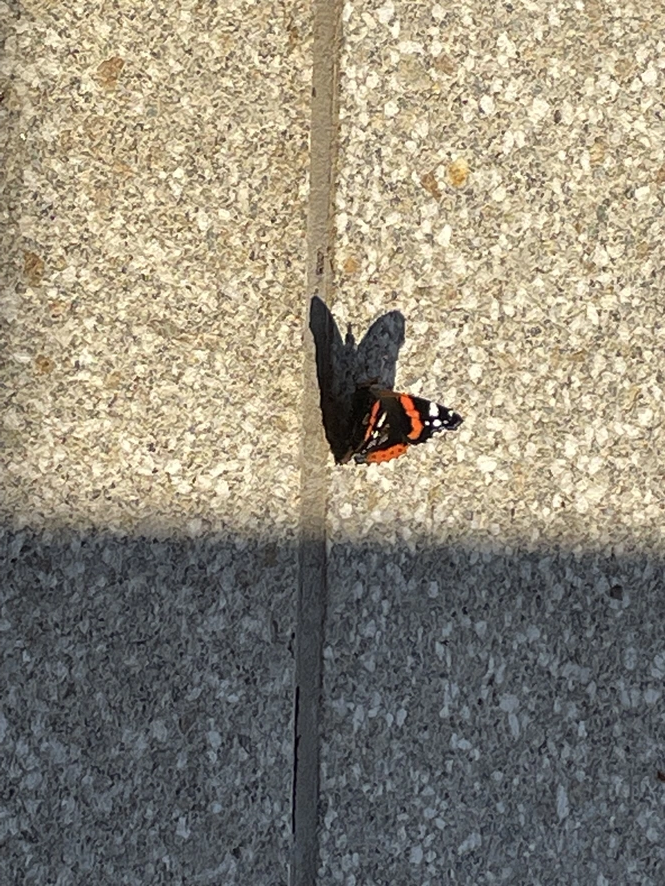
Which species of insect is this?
Vanessa atalanta
